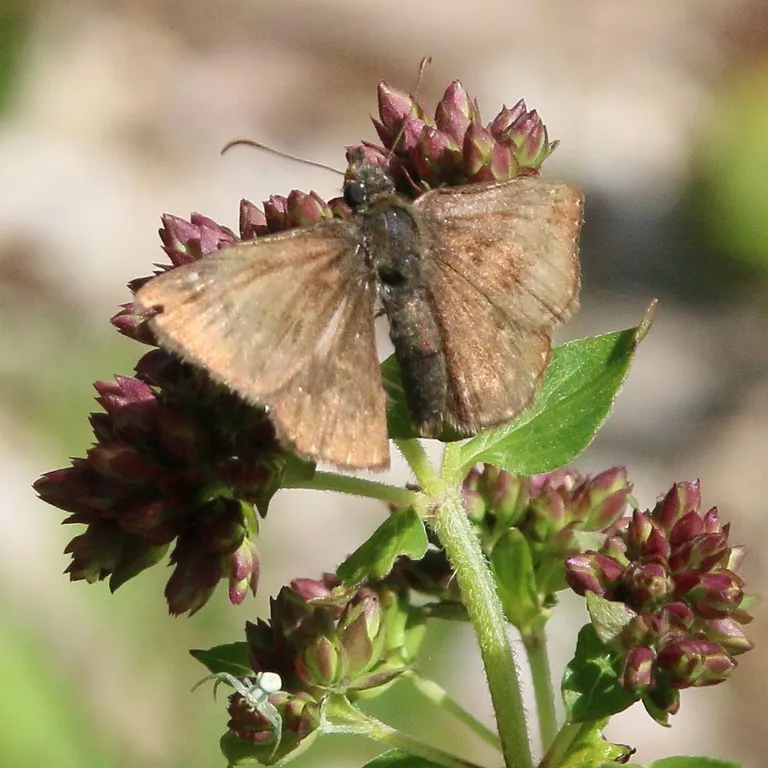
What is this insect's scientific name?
Erynnis tages
